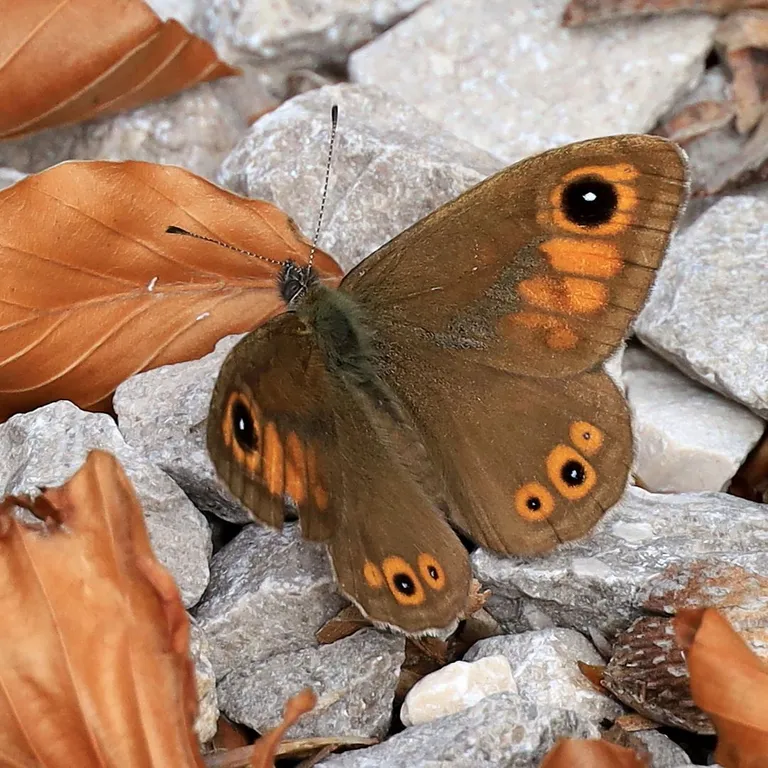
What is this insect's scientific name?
Lasiommata maera (also Pararge maera)
